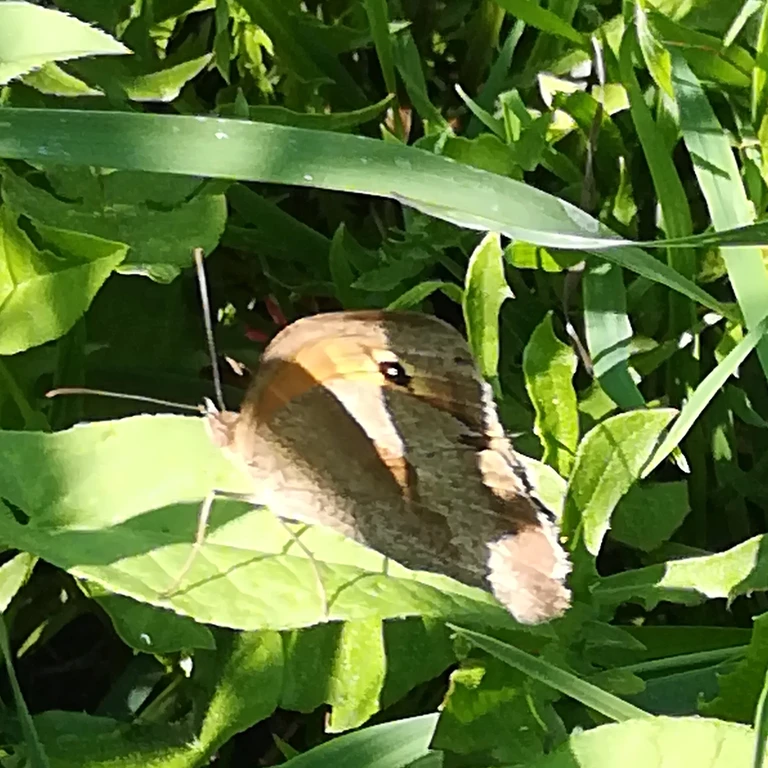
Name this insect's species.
Maniola jurtina
